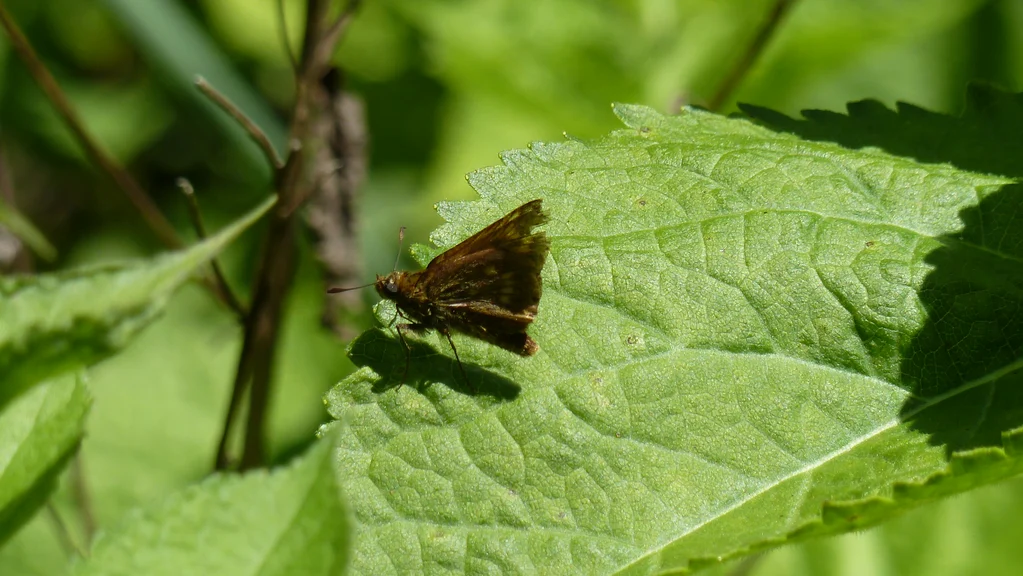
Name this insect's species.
Ochlodes sylvanus (also Ochlodes venata)
